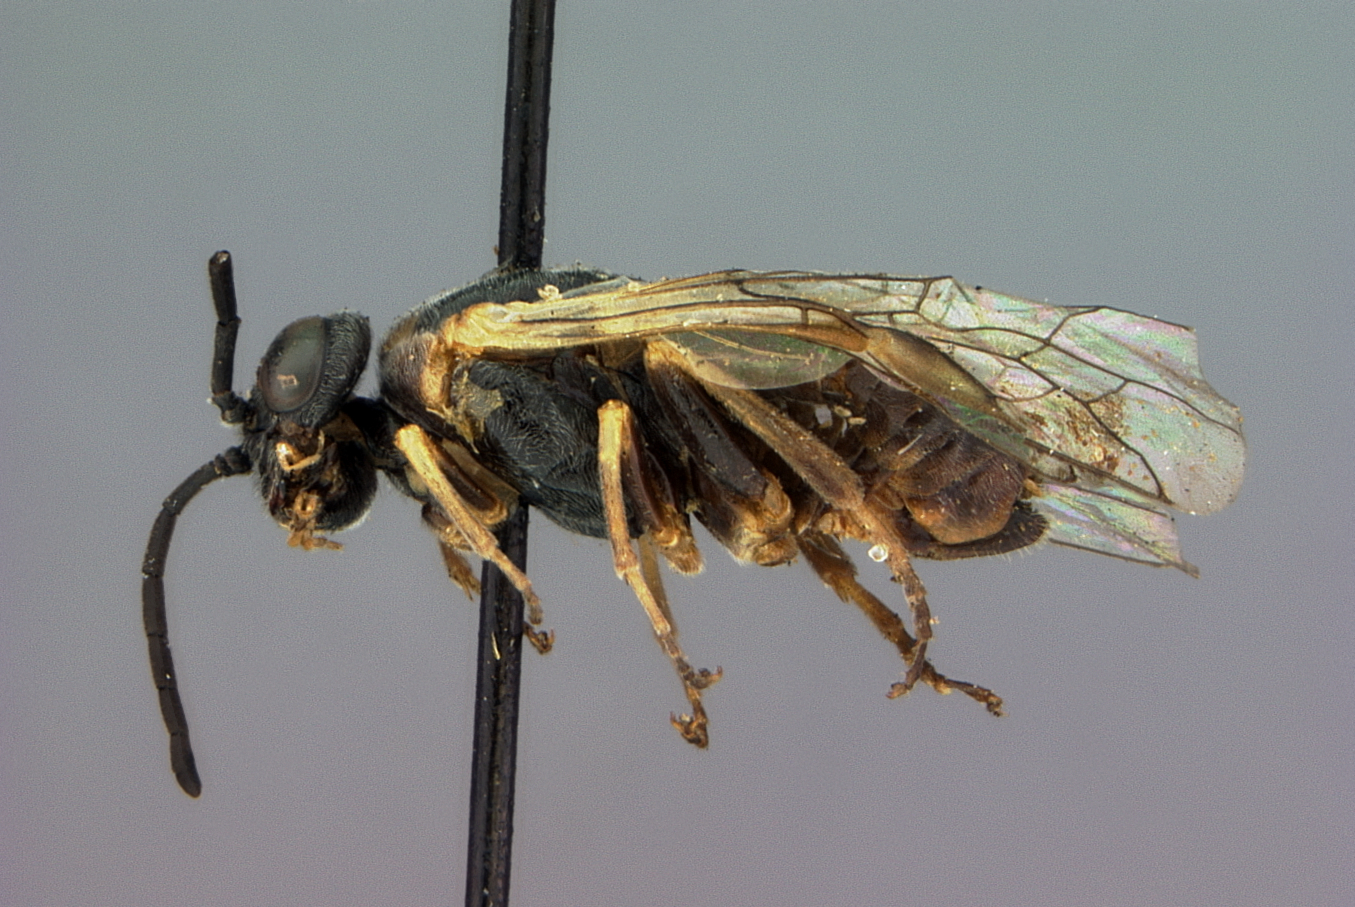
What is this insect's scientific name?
Craterocercus furcatus
